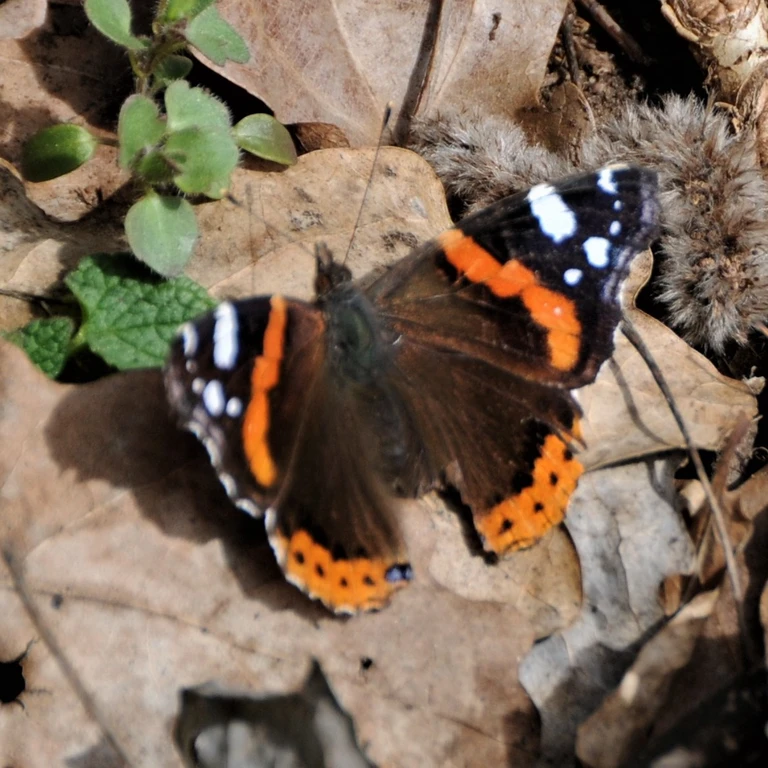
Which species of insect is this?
Vanessa atalanta
